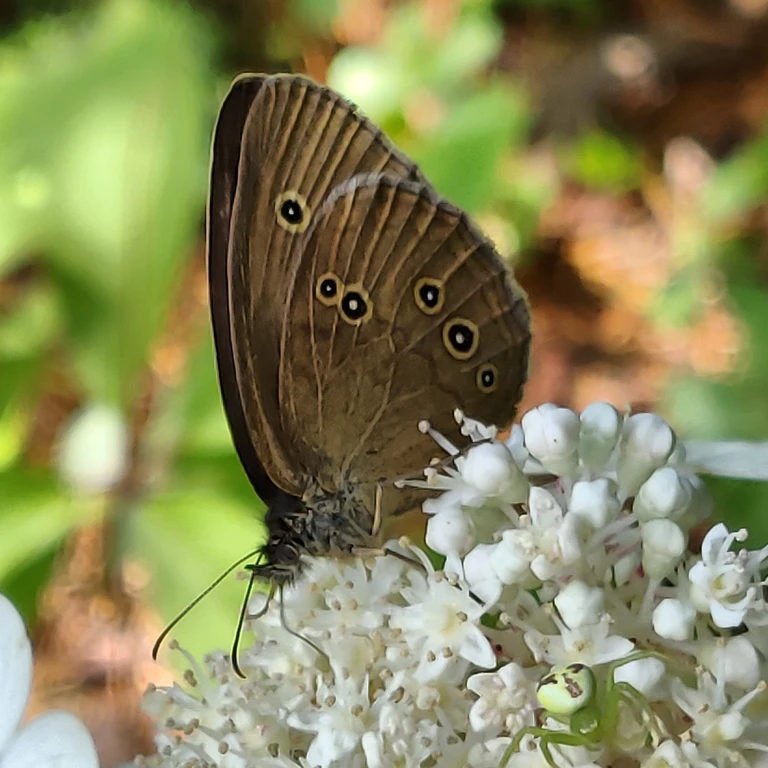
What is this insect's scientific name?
Aphantopus hyperantus
